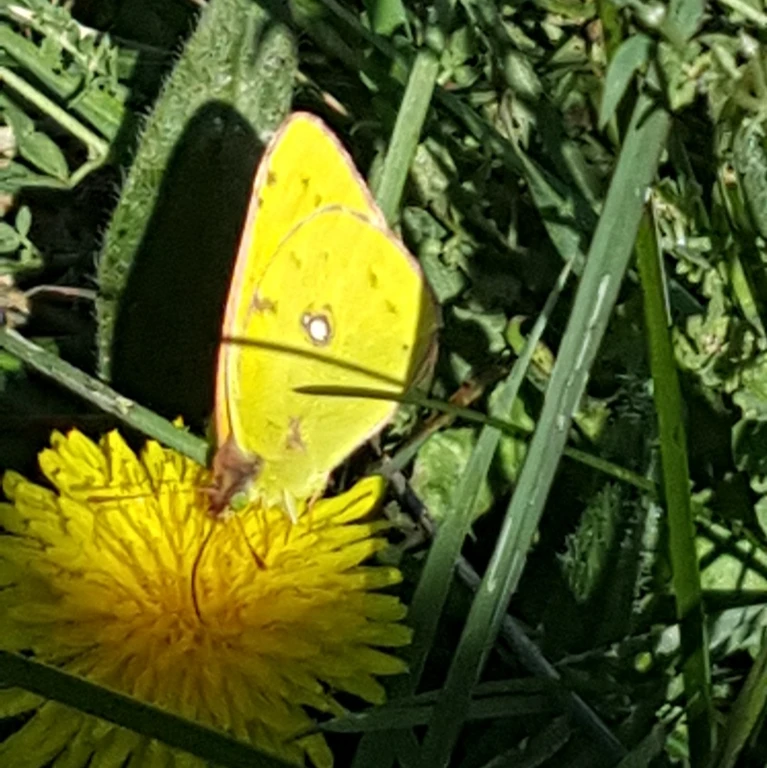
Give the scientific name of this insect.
Colias croceus
